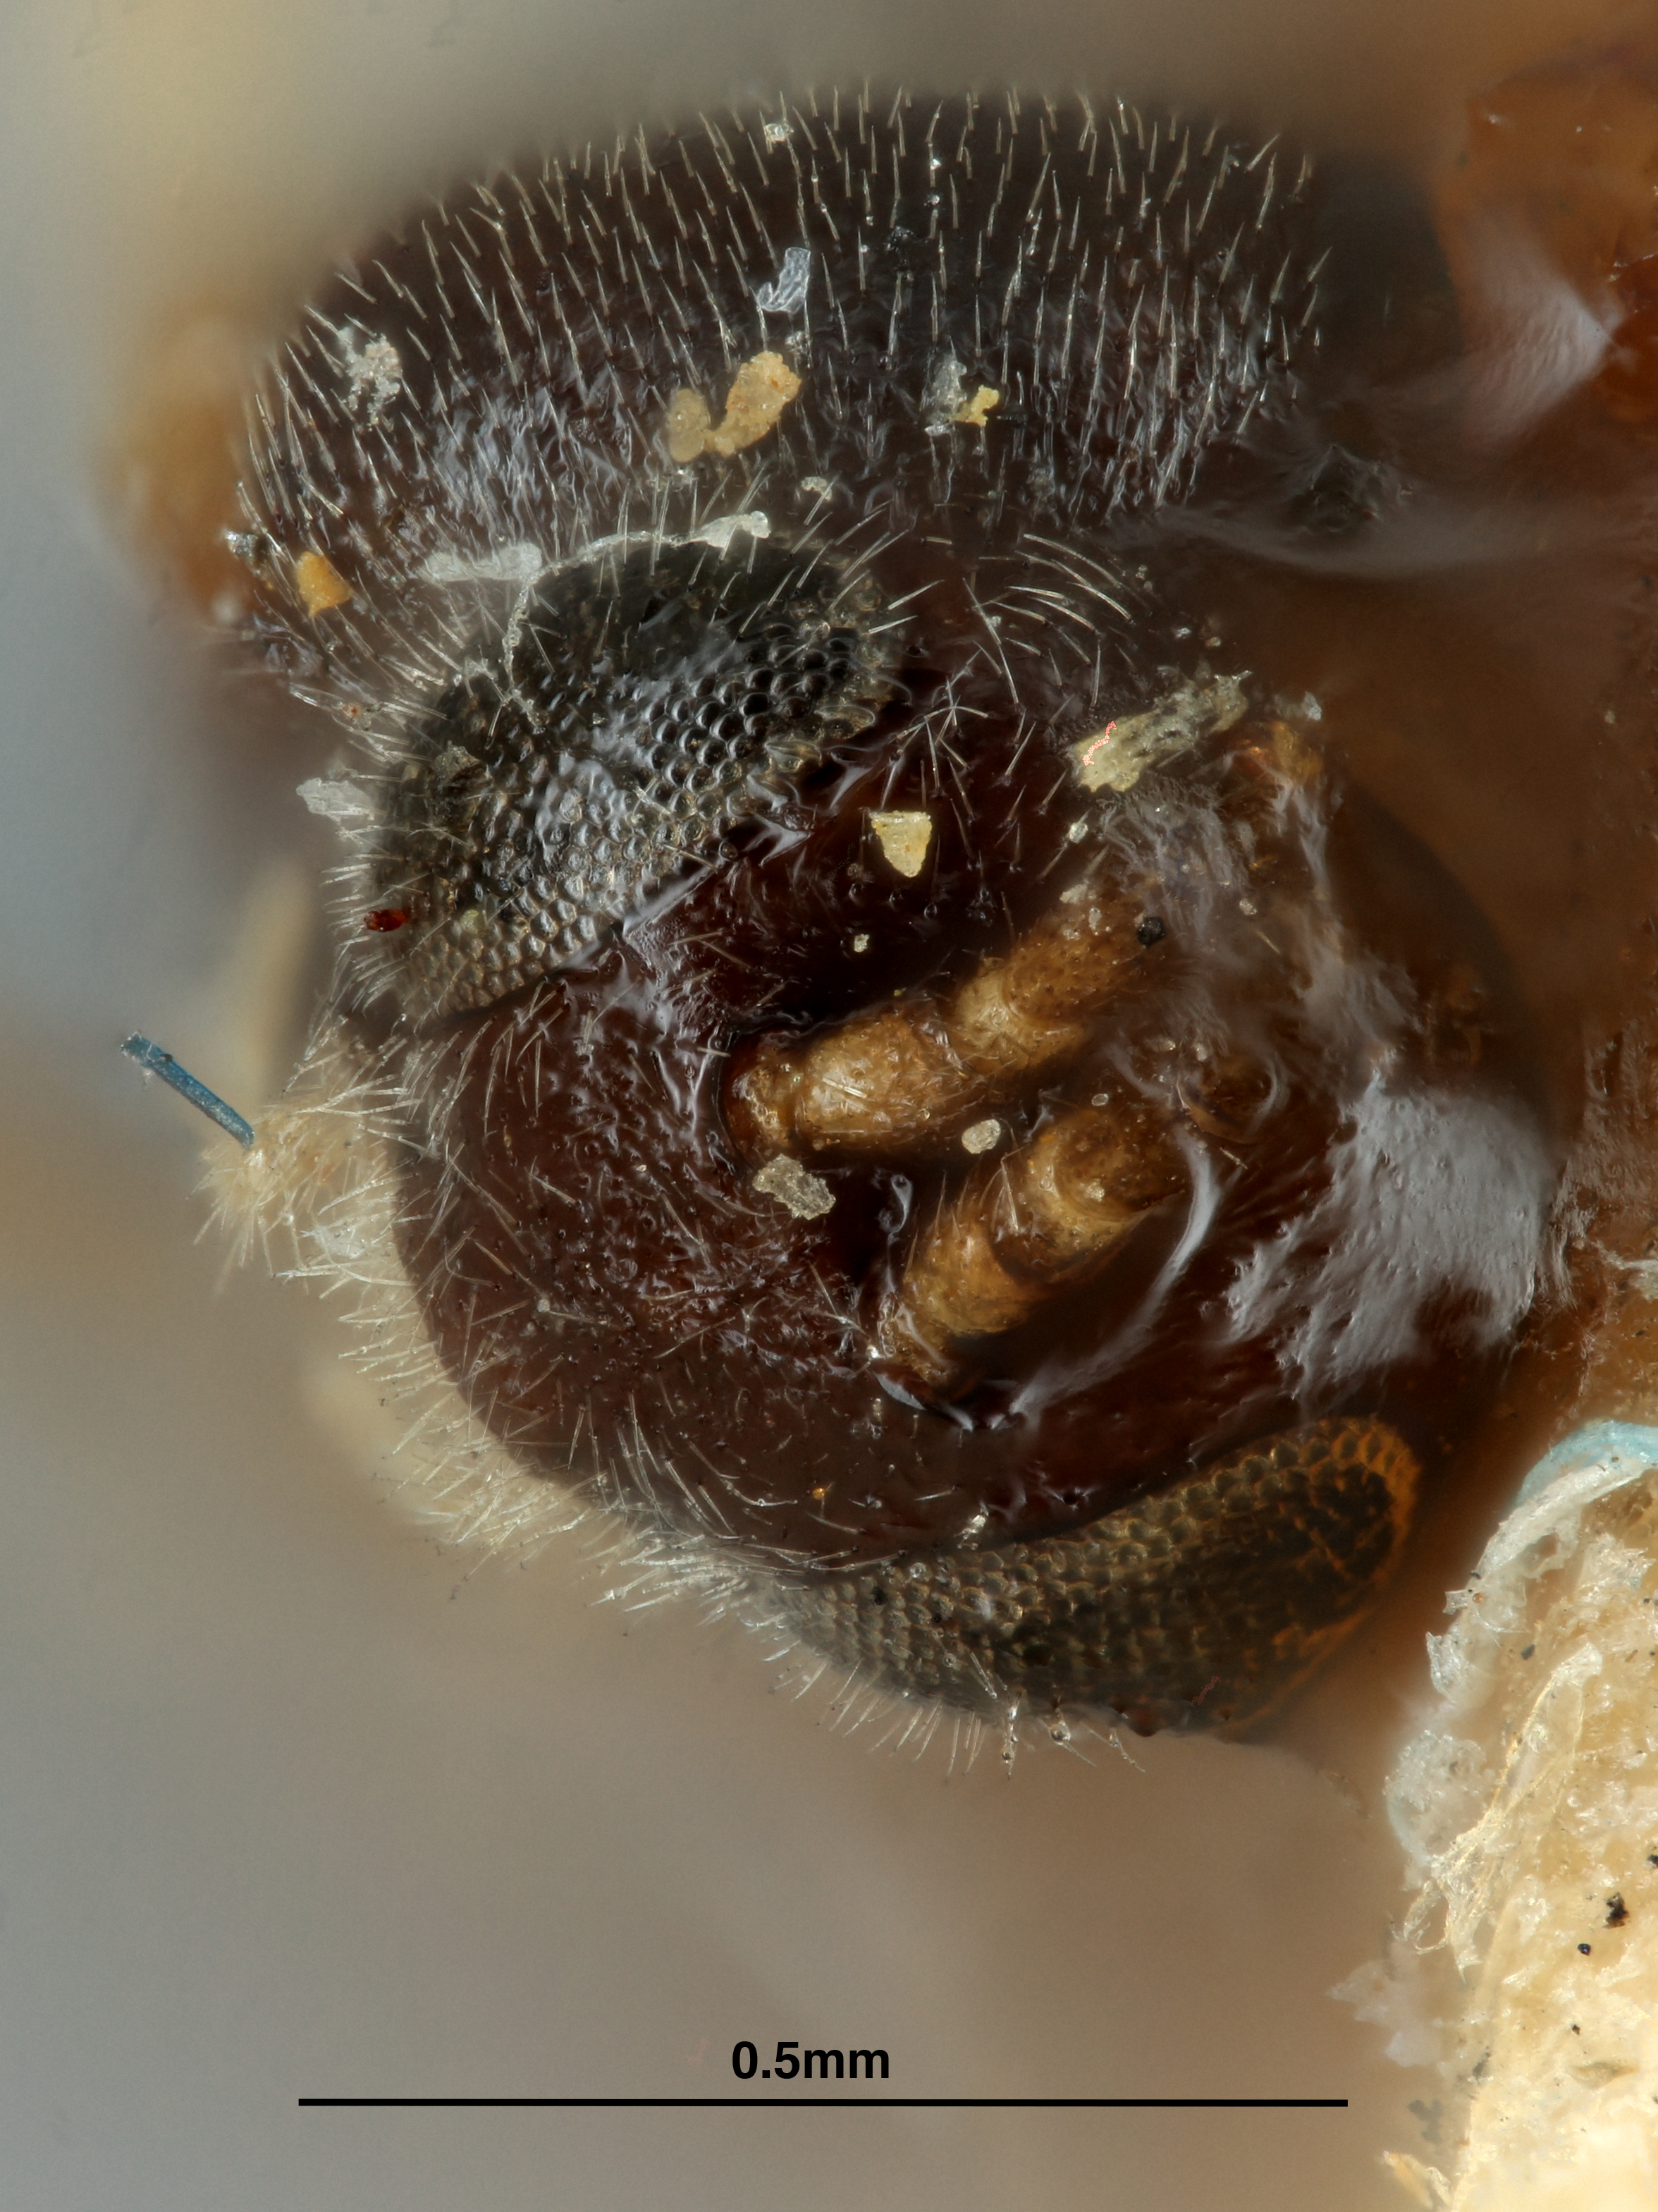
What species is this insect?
Apanteles euchaetis
